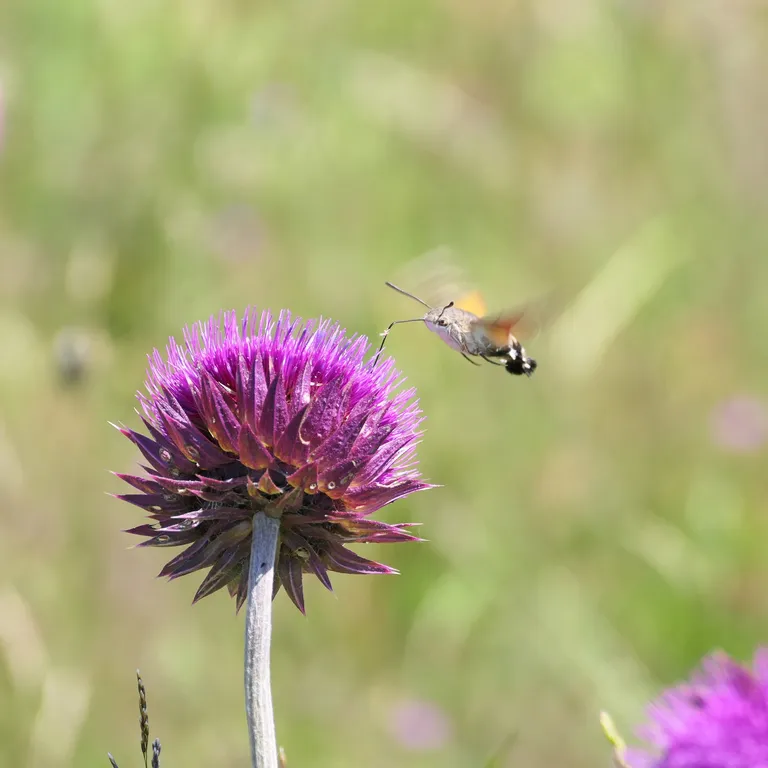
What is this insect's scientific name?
Macroglossum stellatarum
